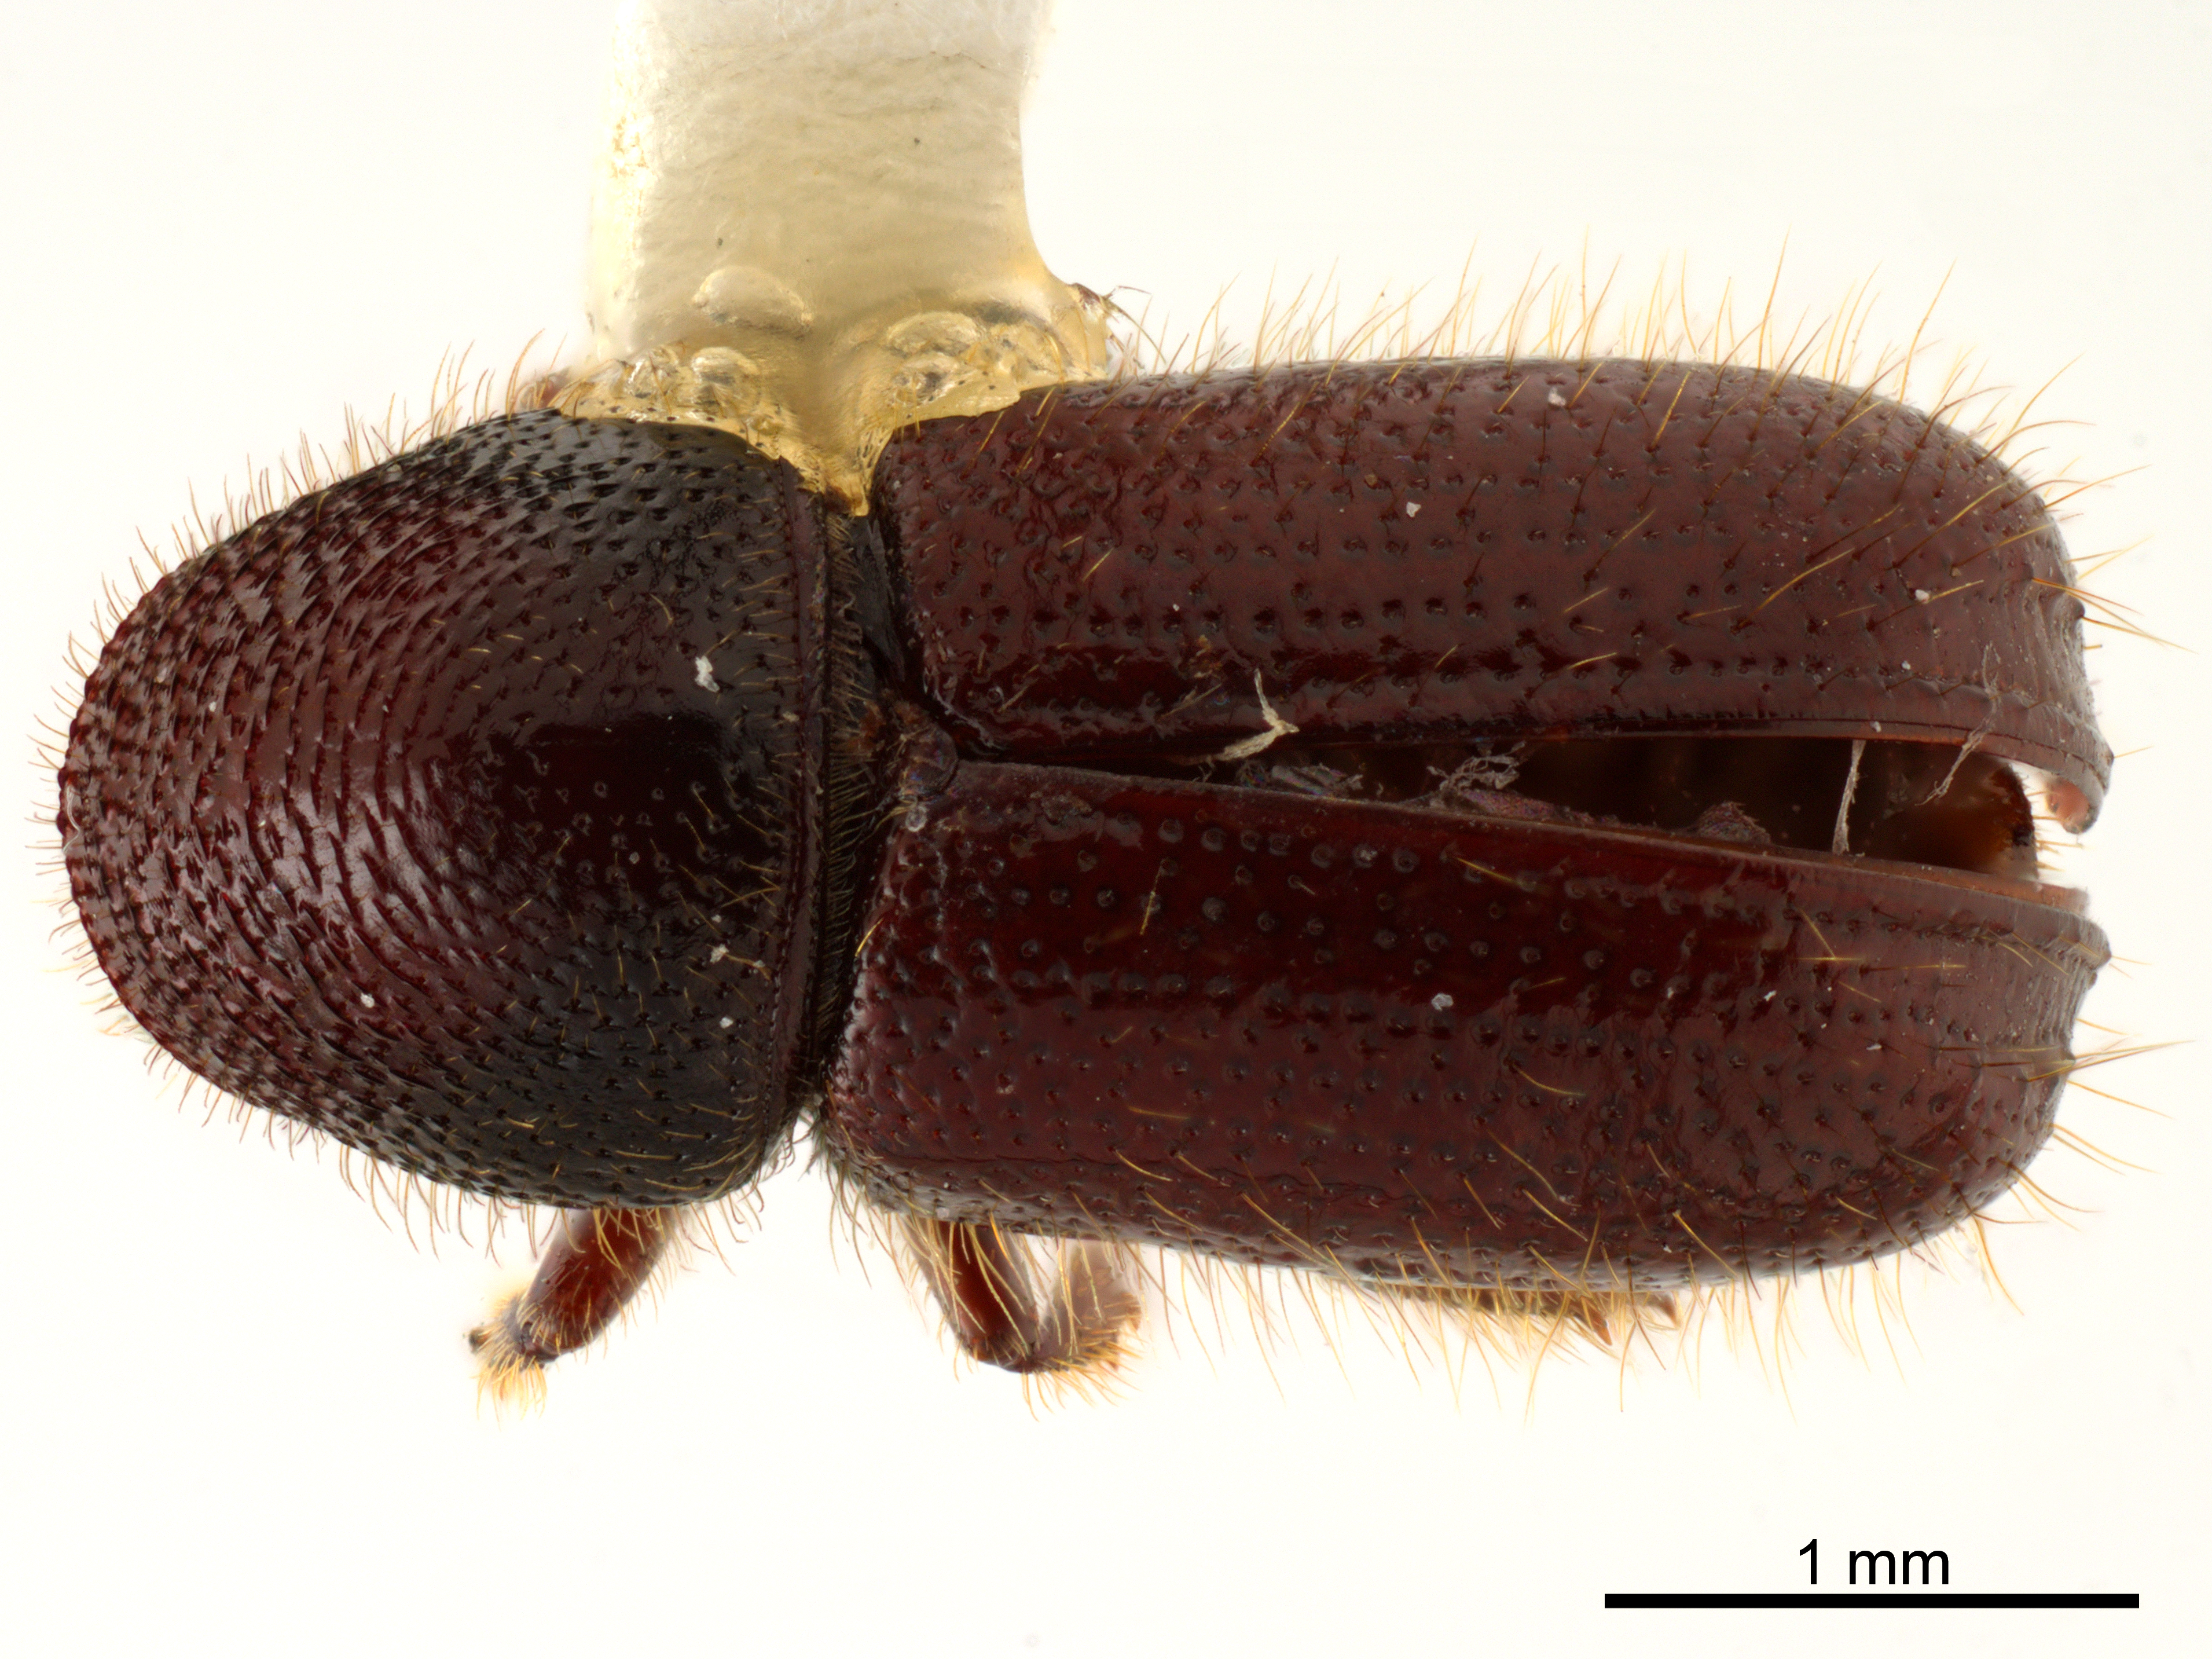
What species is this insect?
Conophthorus apachecae
